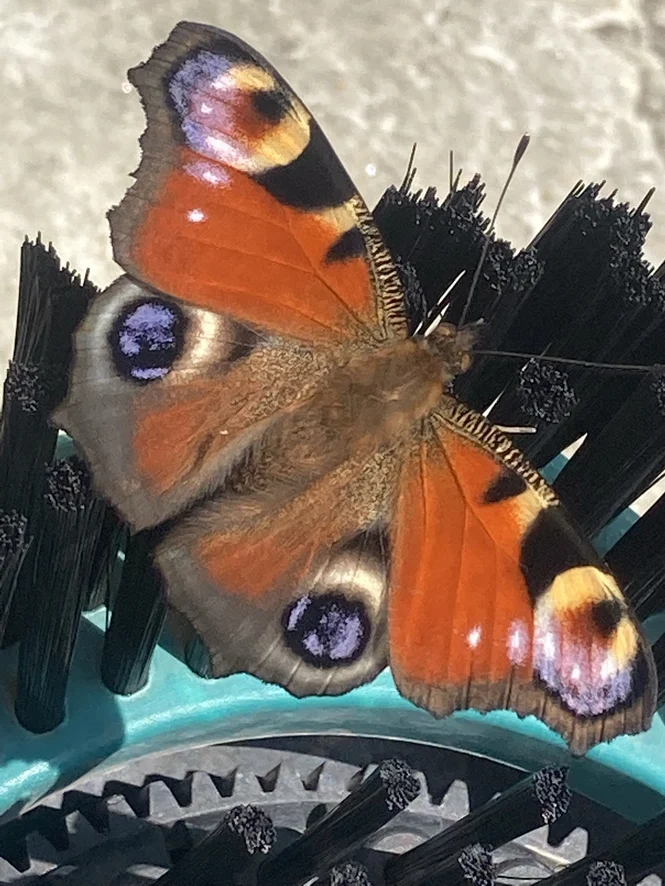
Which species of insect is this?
Aglais io
